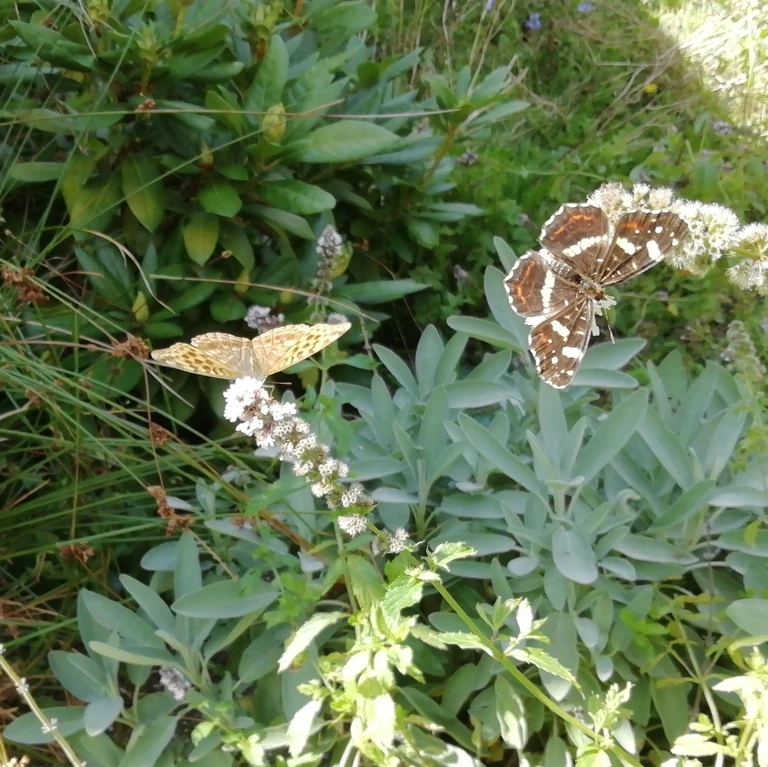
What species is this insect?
Araschnia levana
